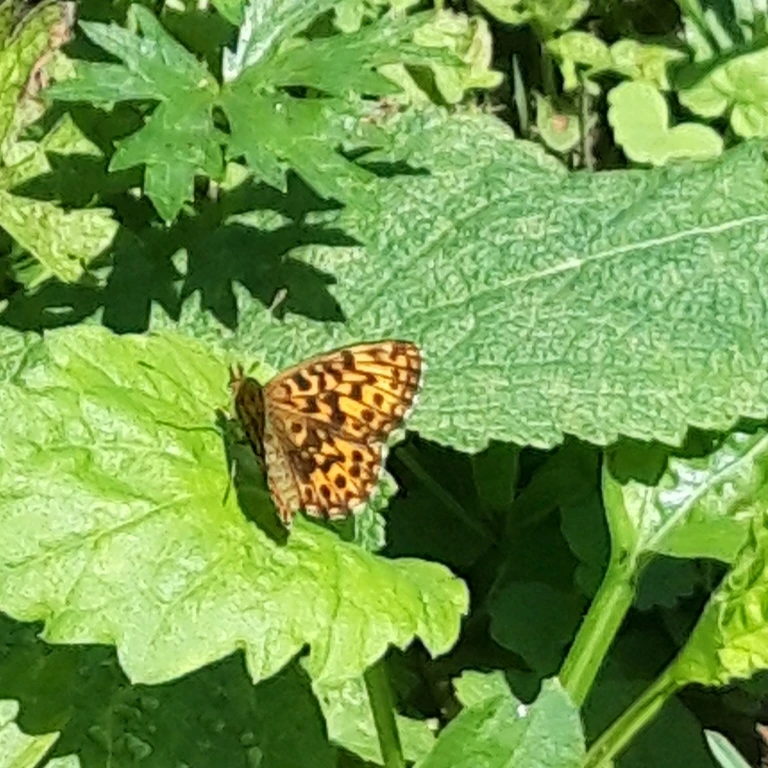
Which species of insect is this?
Boloria dia
